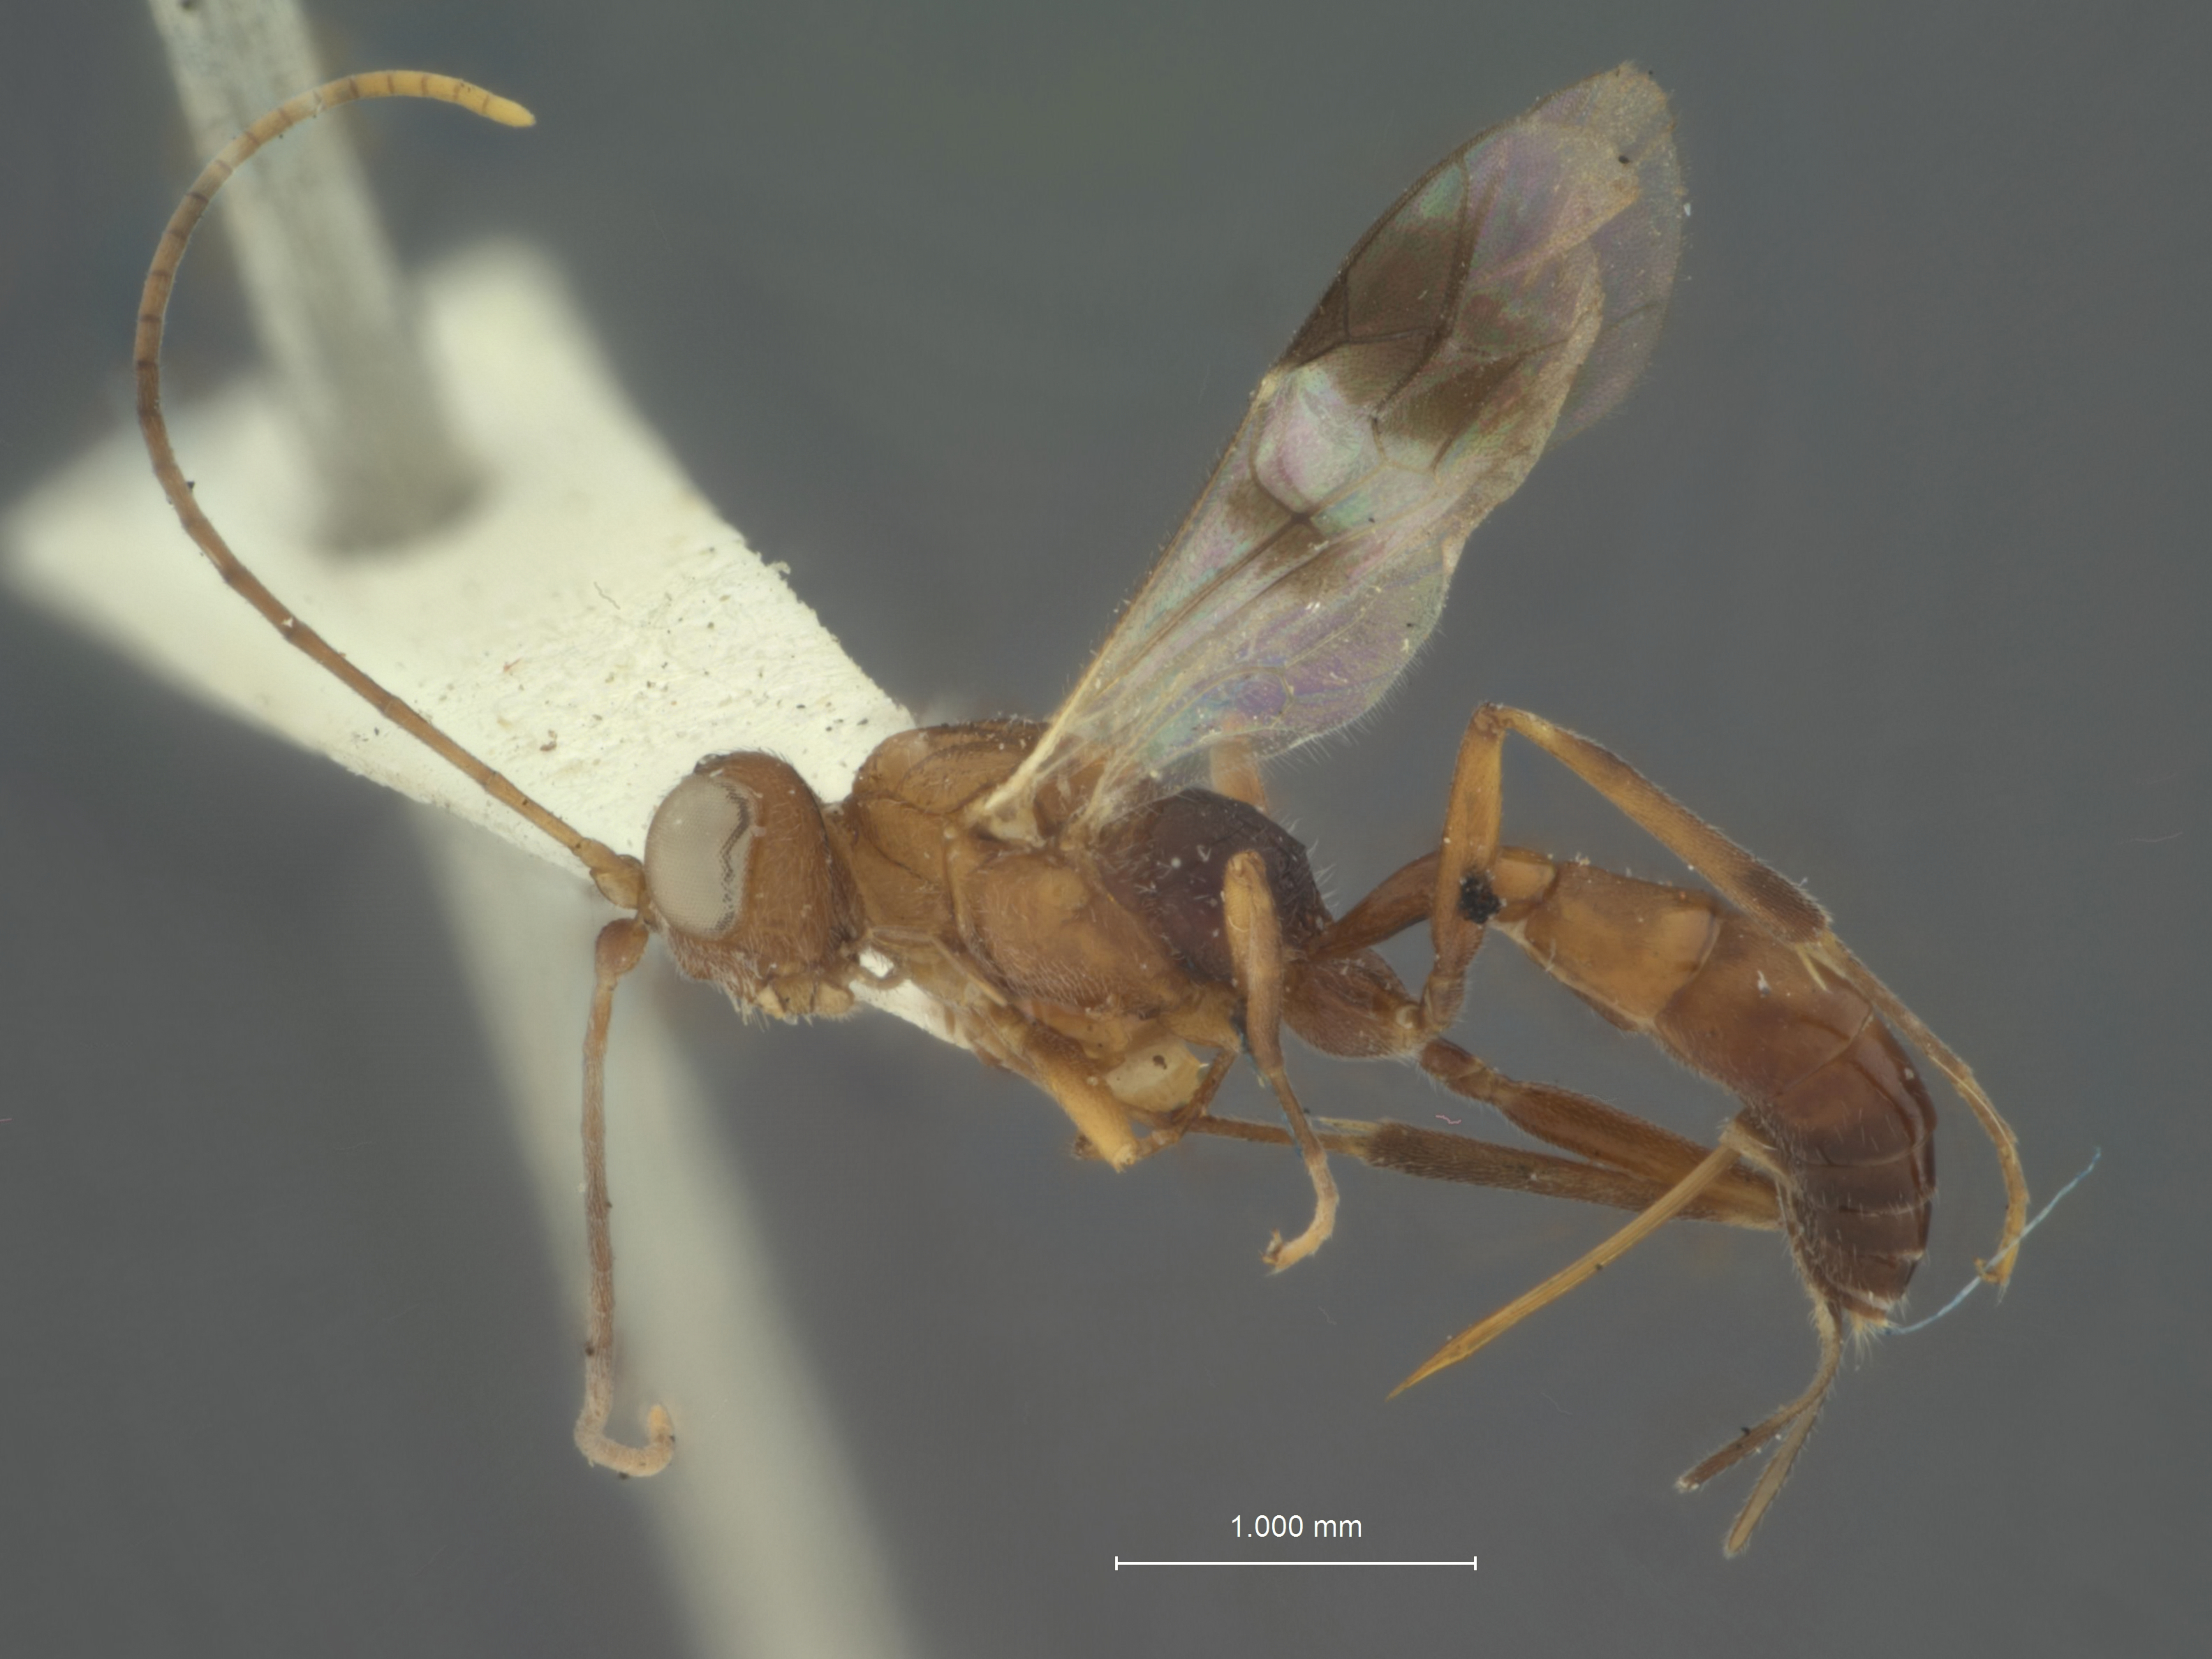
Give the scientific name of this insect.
Strepsimallus bicinctus
